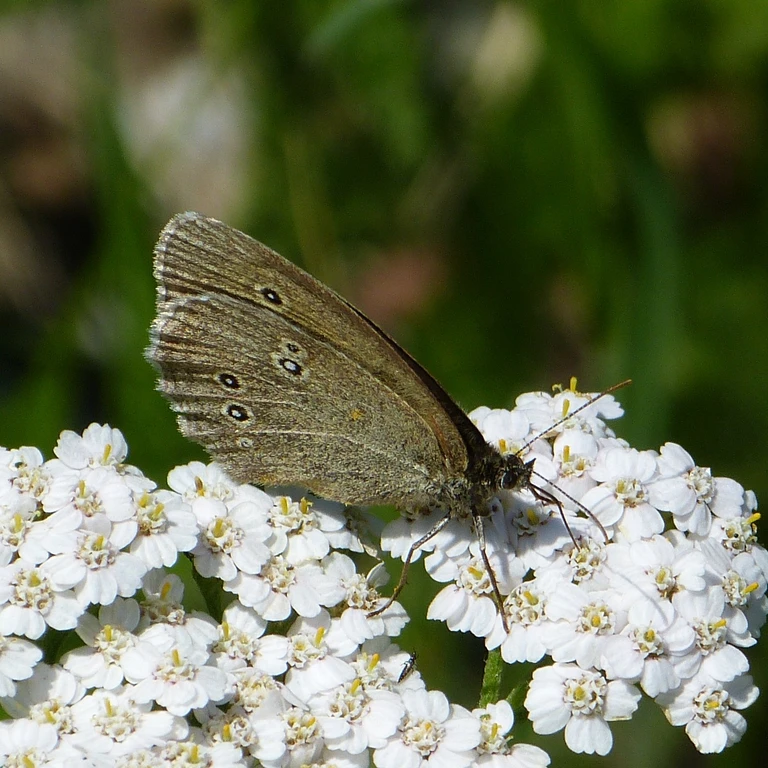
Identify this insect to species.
Aphantopus hyperantus
